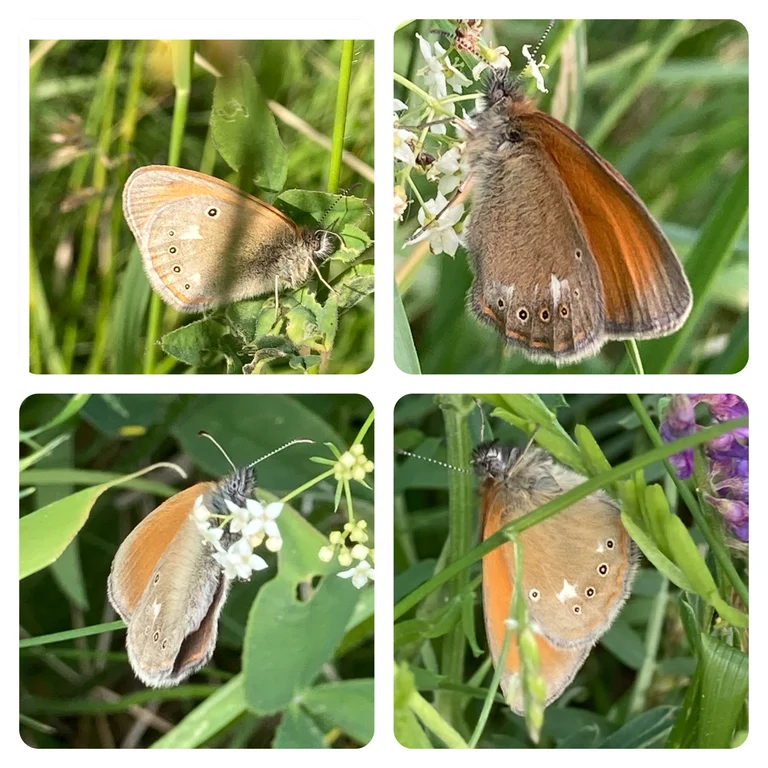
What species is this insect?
Coenonympha glycerion (also Coenonympha iphis)
